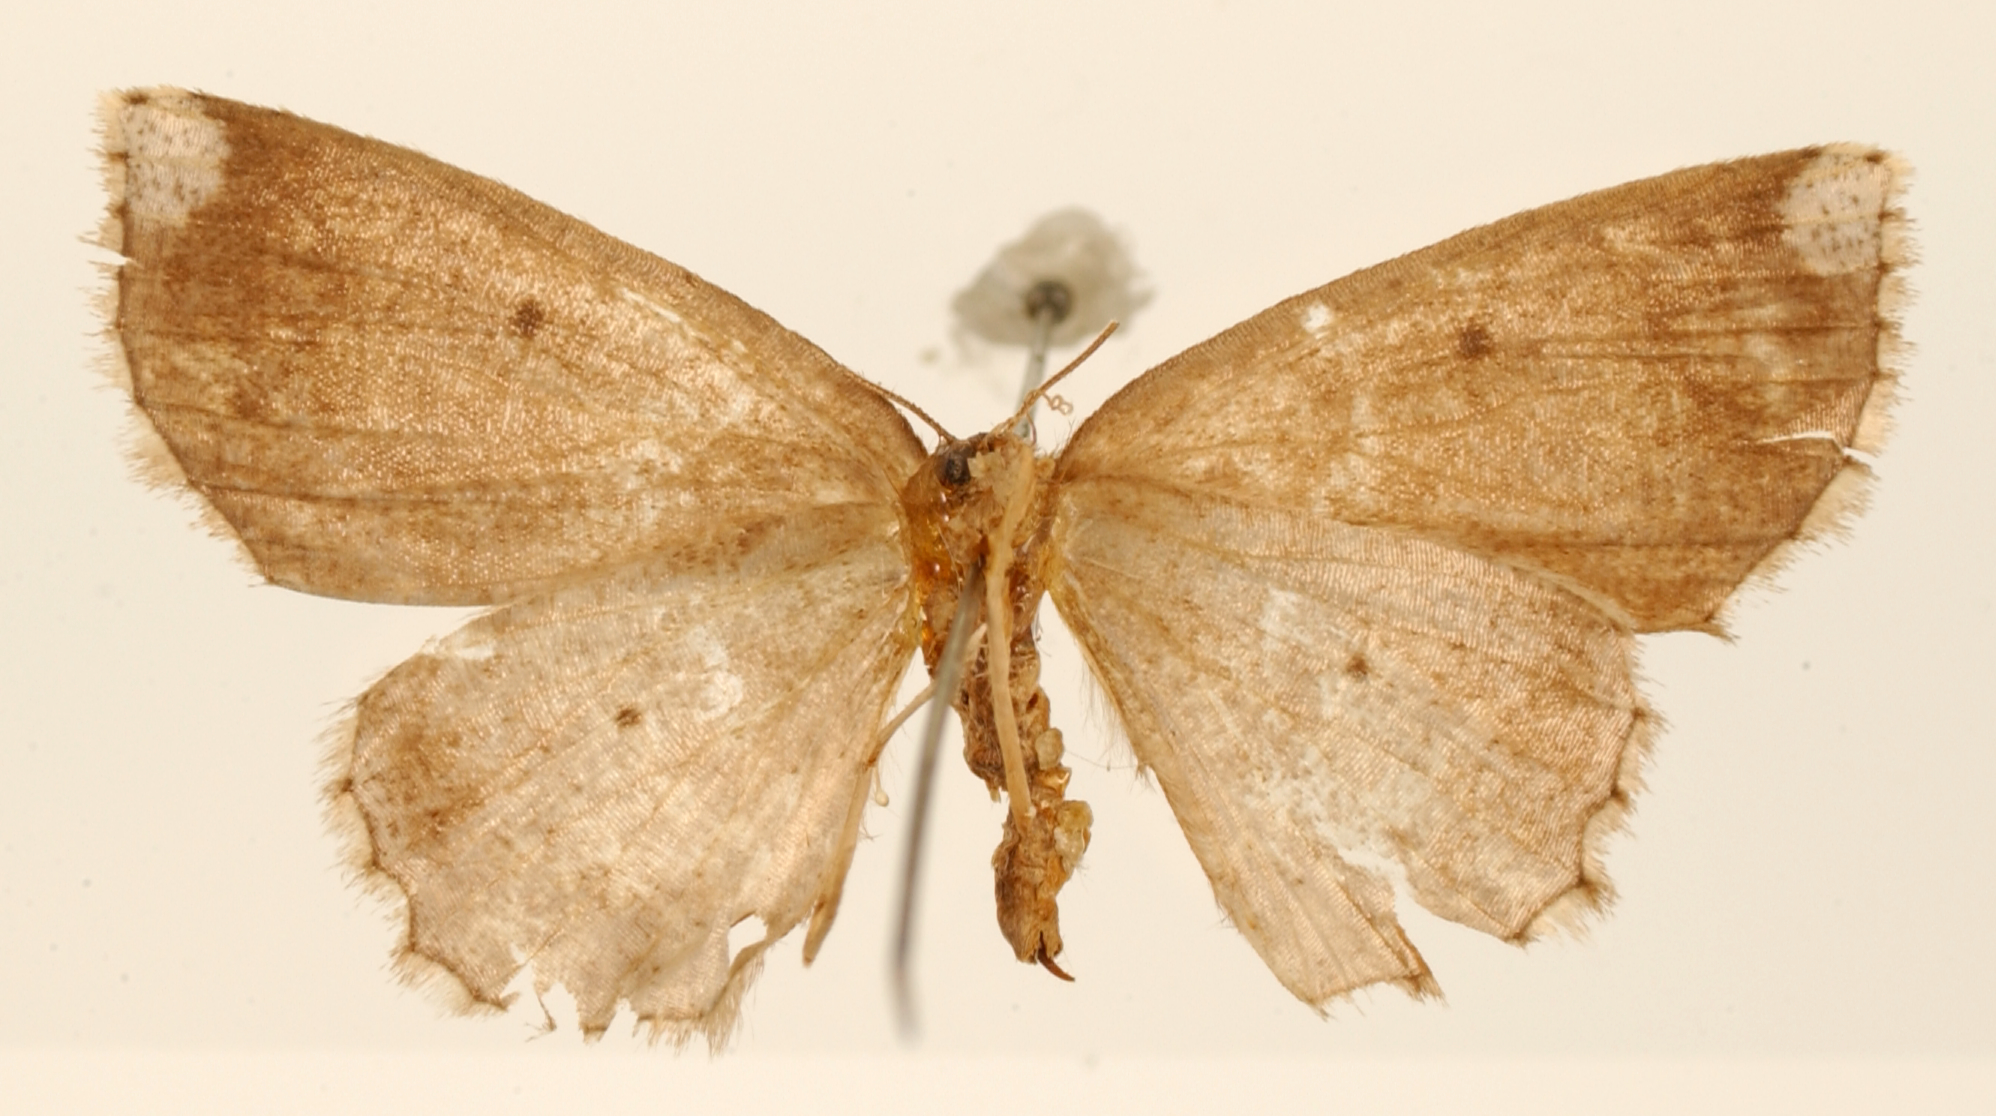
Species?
Isochromodes sparsata
